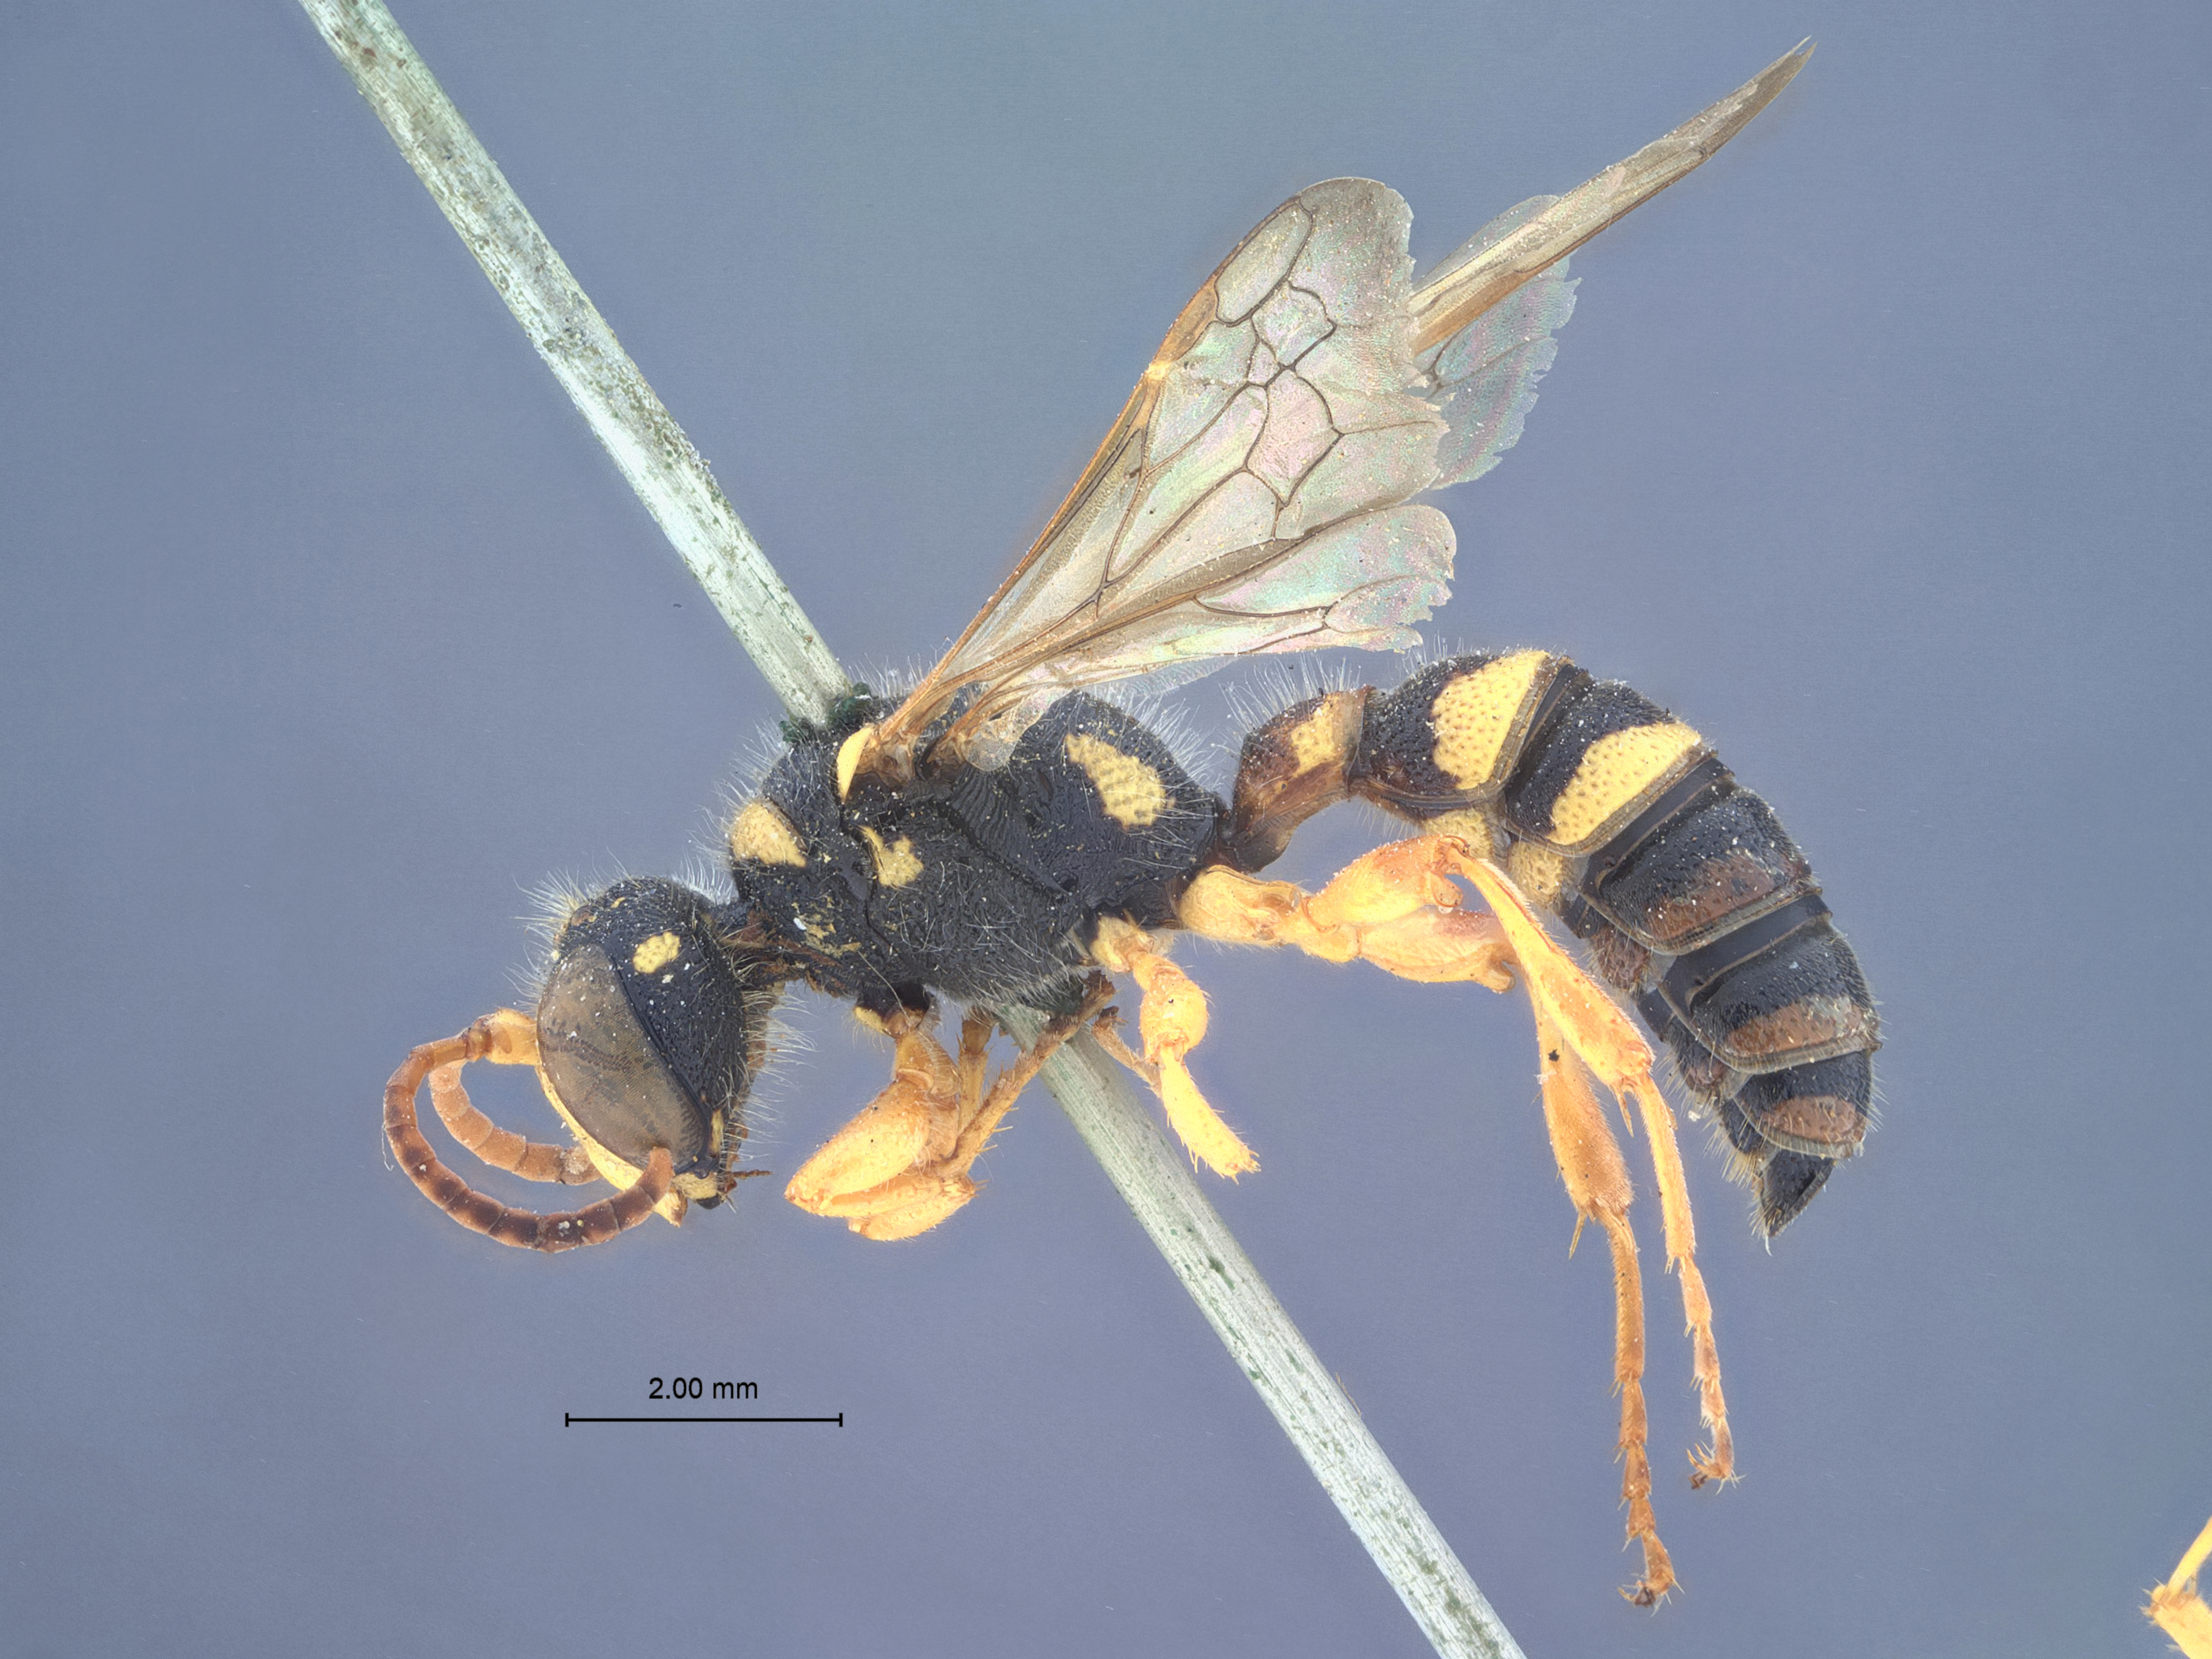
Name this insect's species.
Cerceris arenaria
